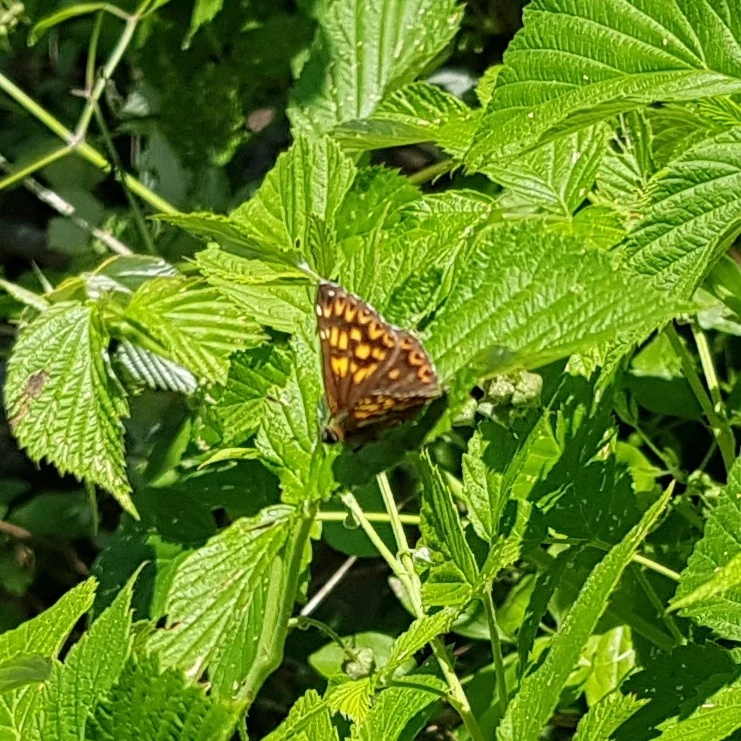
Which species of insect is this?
Hamearis lucina
